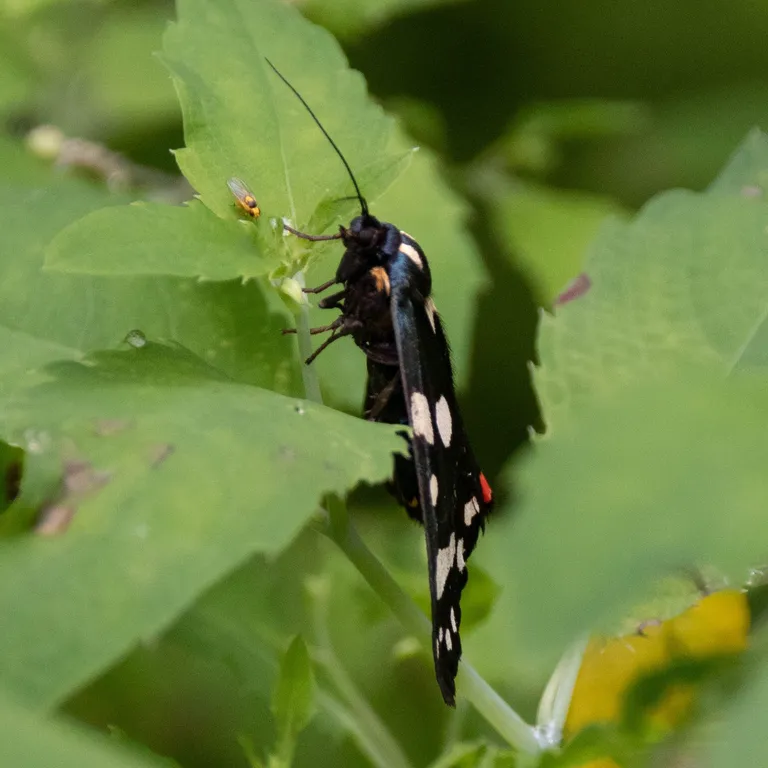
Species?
Callimorpha dominula
